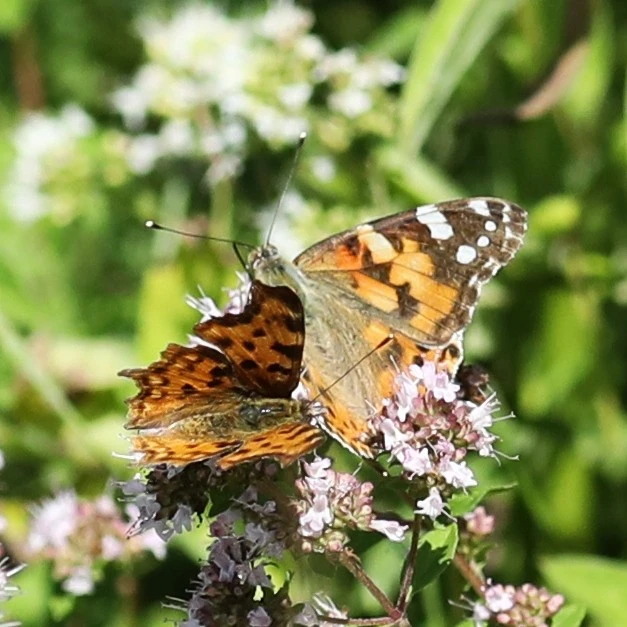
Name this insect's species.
Polygonia c-album
